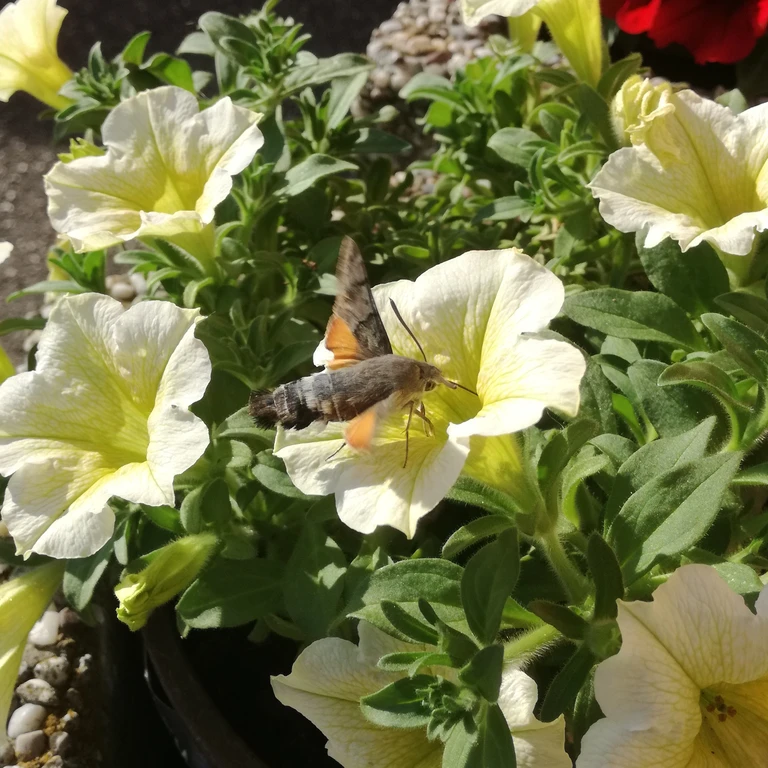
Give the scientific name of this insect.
Macroglossum stellatarum
